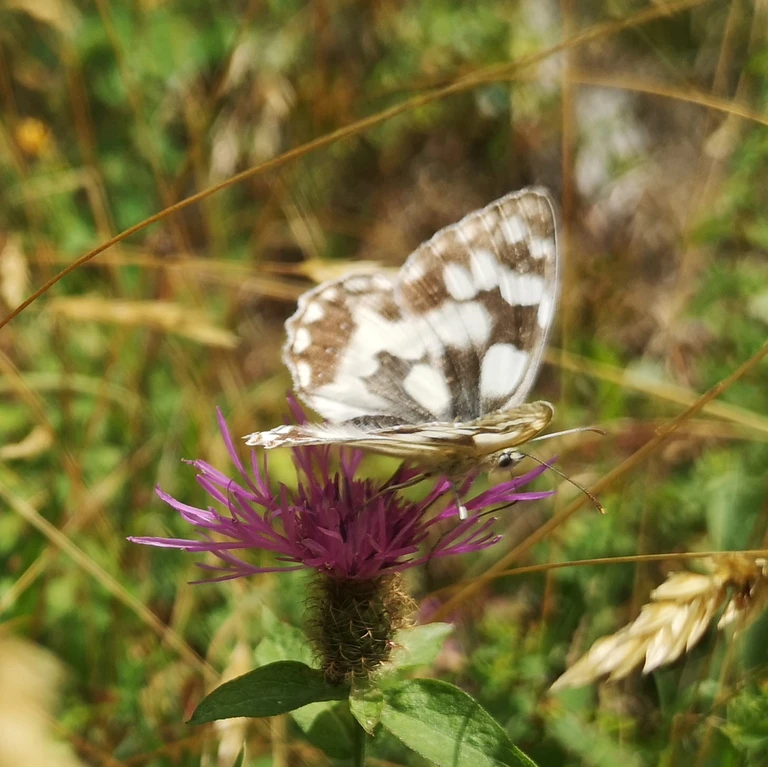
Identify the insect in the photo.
Melanargia galathea
